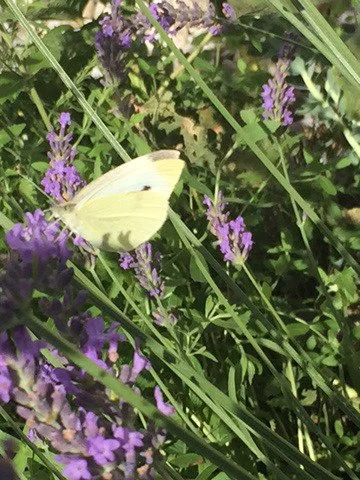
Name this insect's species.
Pieris rapae
